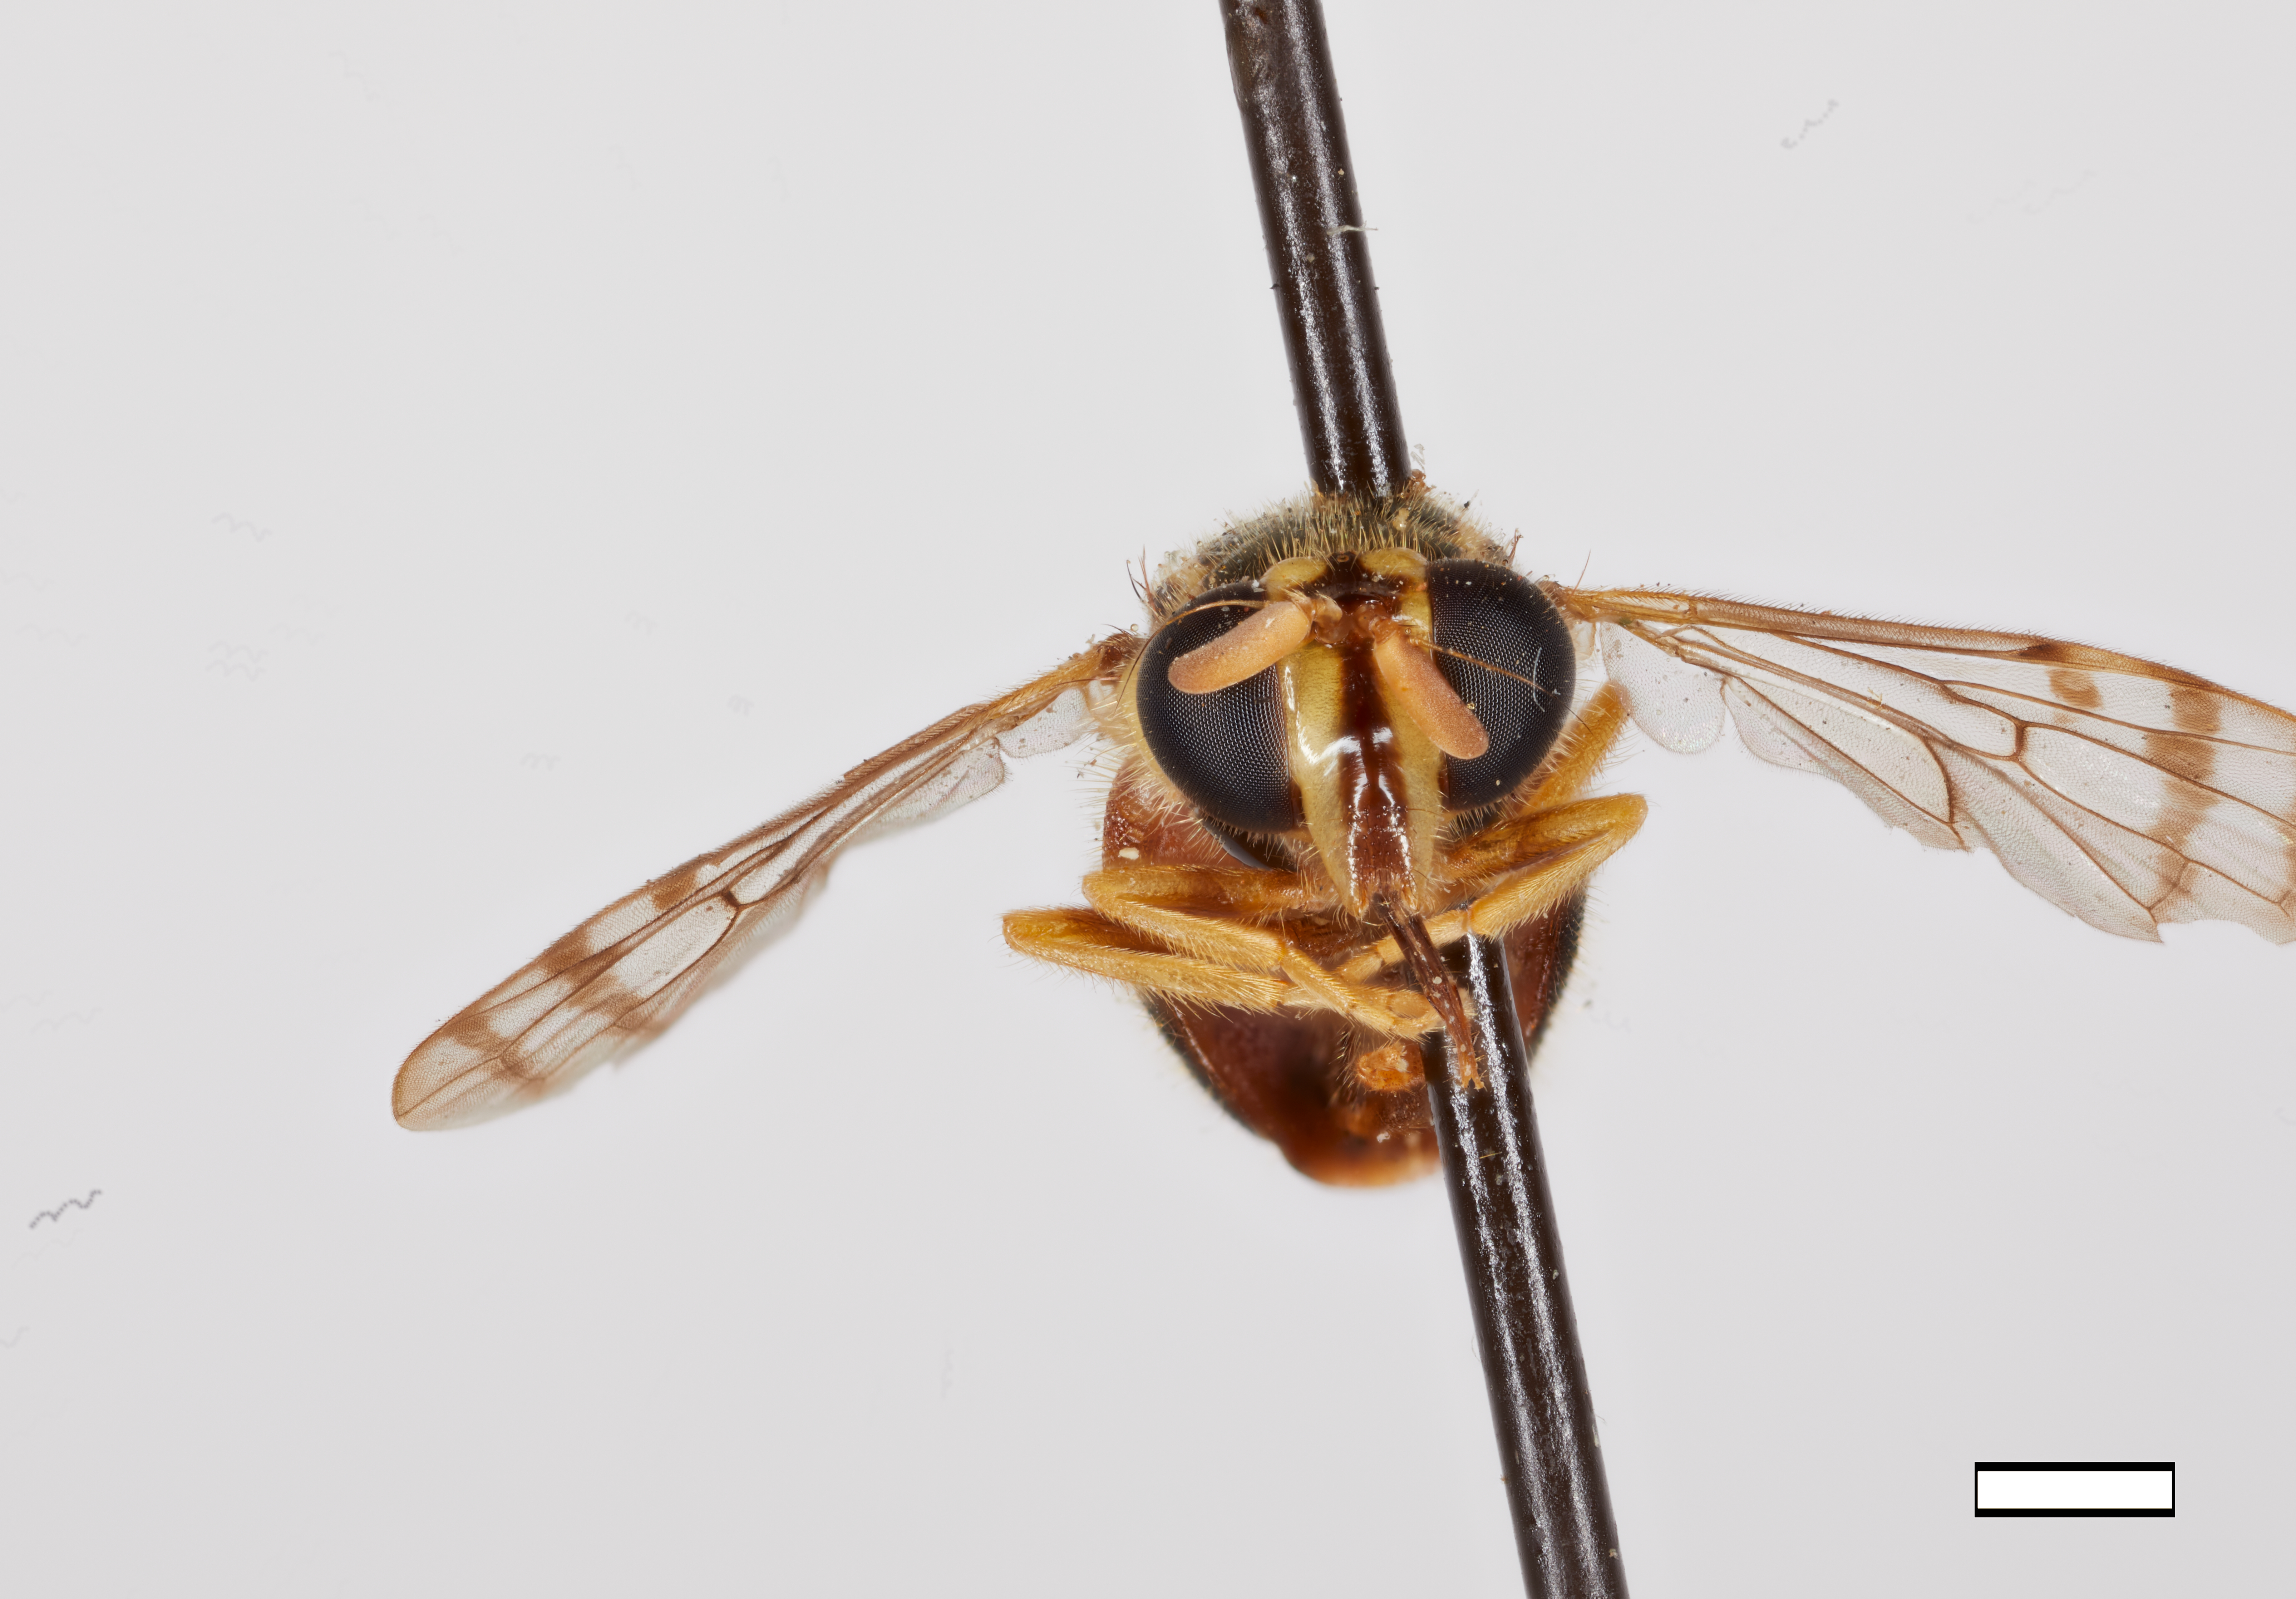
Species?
Graptomyza oceanica
